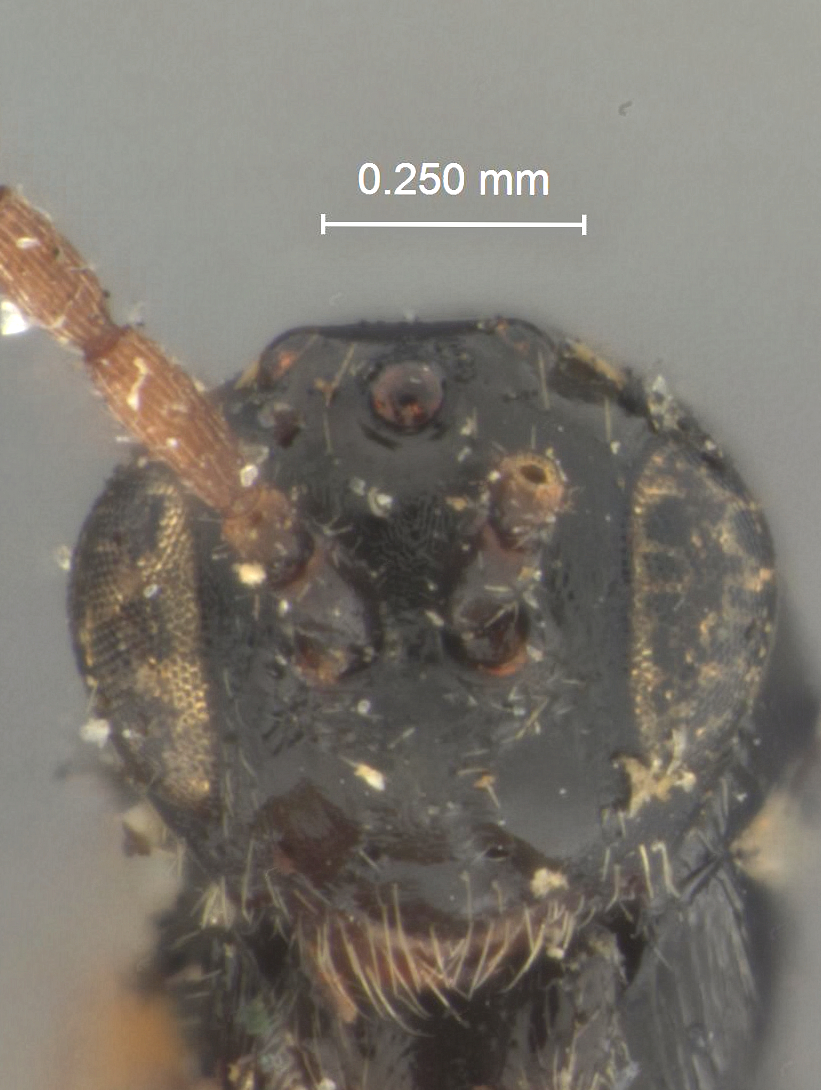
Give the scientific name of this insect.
Omalaspis floridanus
